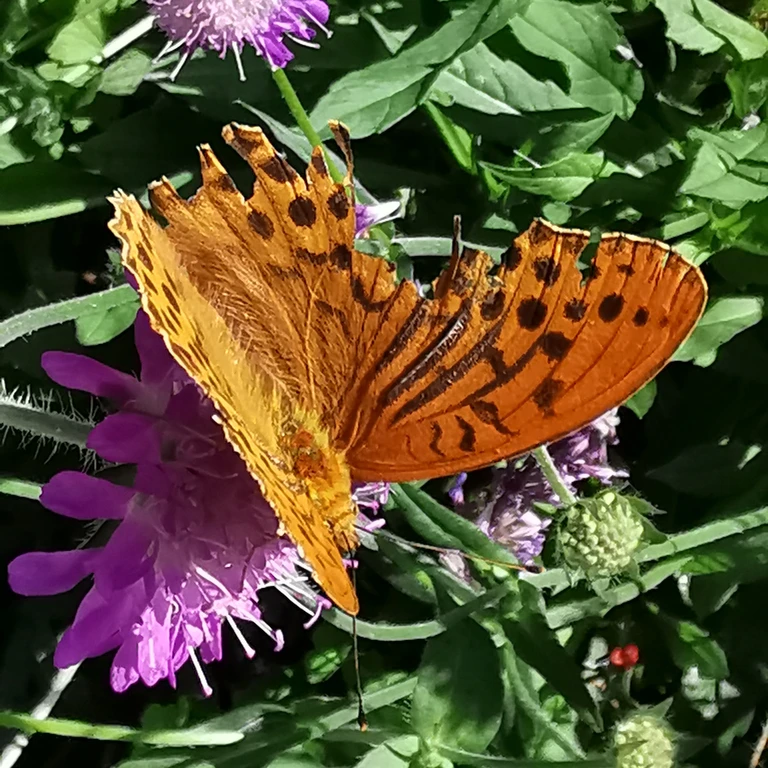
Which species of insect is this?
Argynnis paphia
